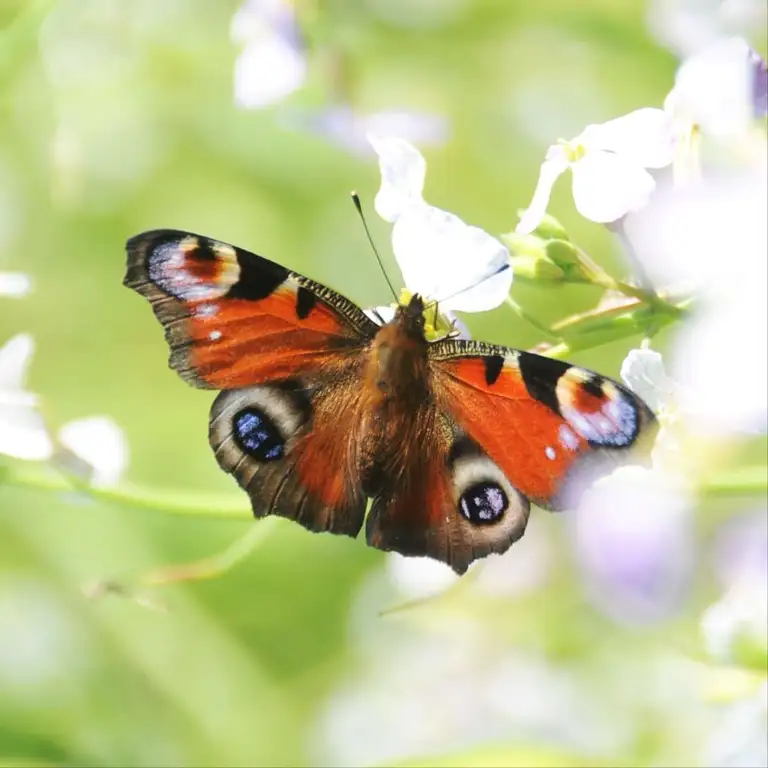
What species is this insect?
Aglais io
